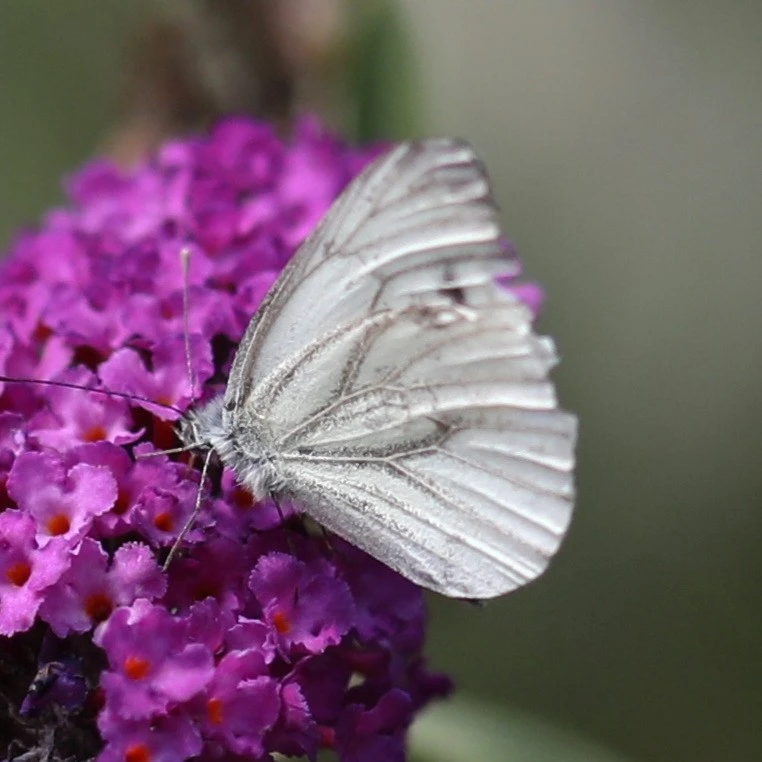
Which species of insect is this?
Pieris napi
